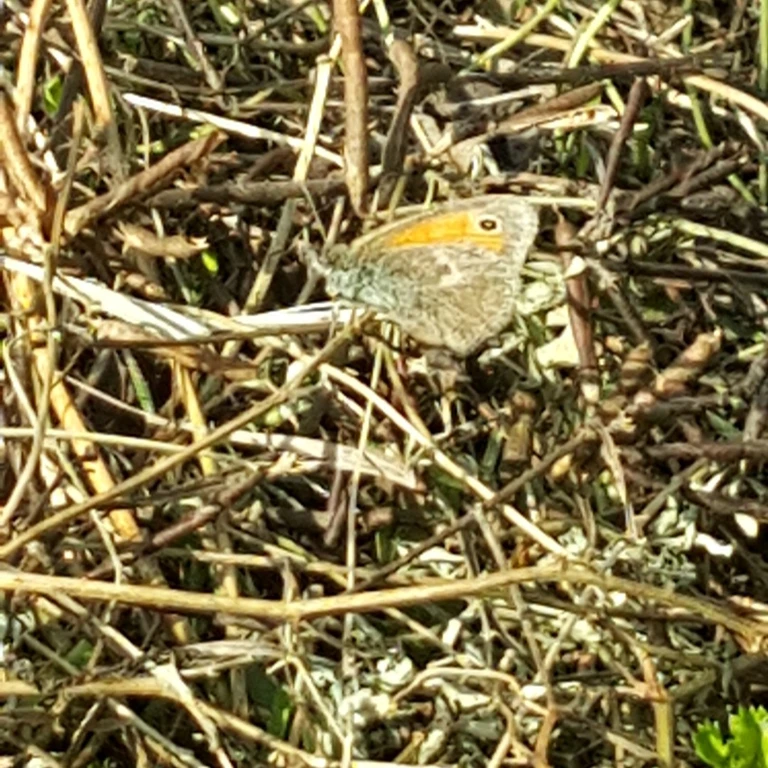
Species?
Coenonympha pamphilus
